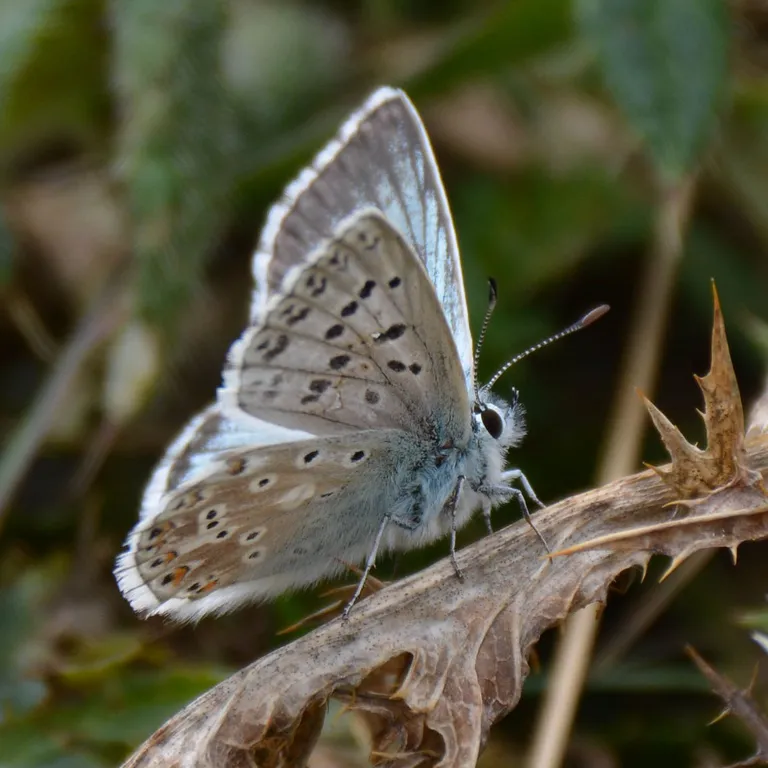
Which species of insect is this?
Lysandra coridon
